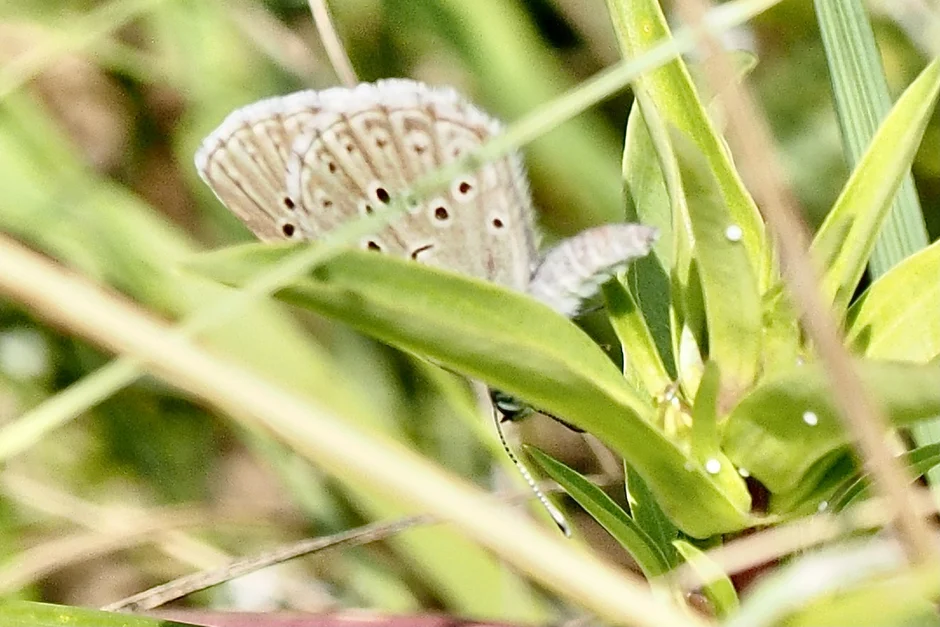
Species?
Phengaris alcon/rebeli
